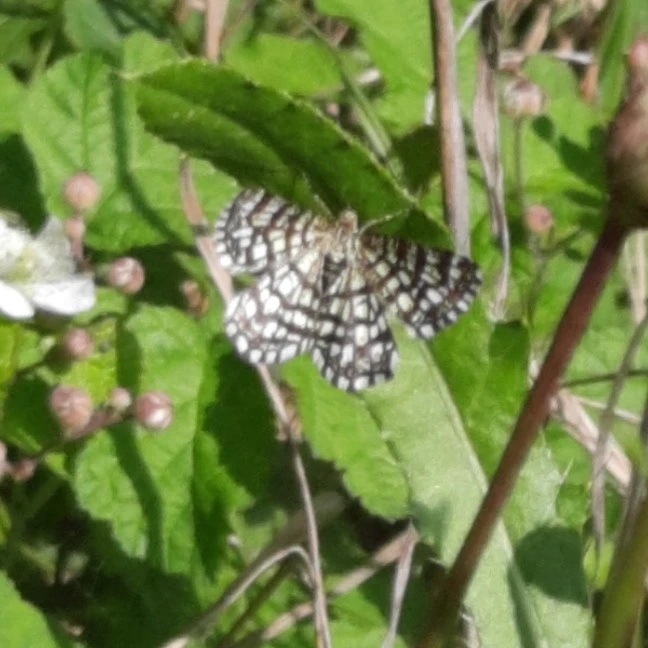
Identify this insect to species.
Chiasmia clathrata
